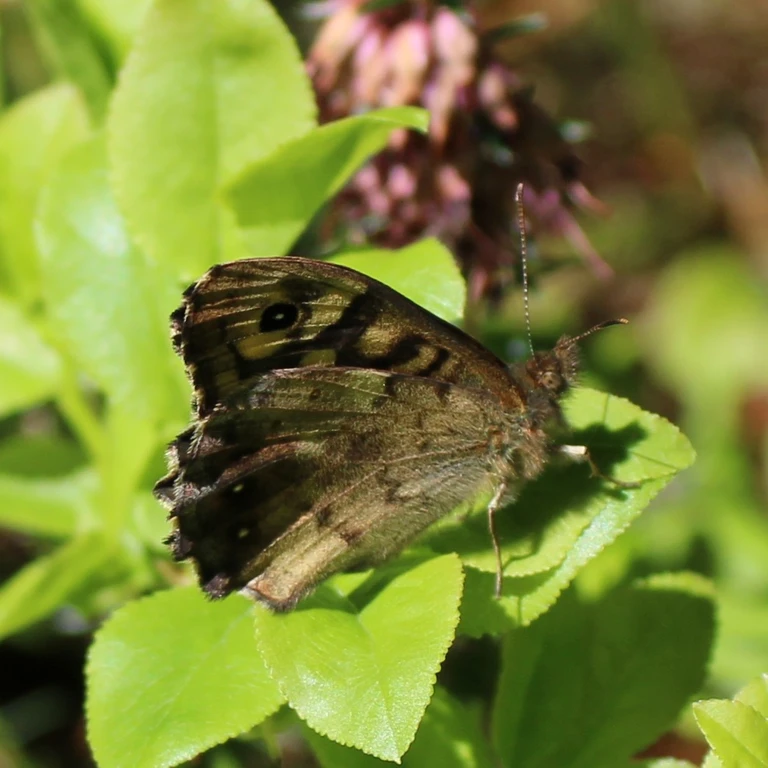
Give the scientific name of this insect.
Pararge aegeria
